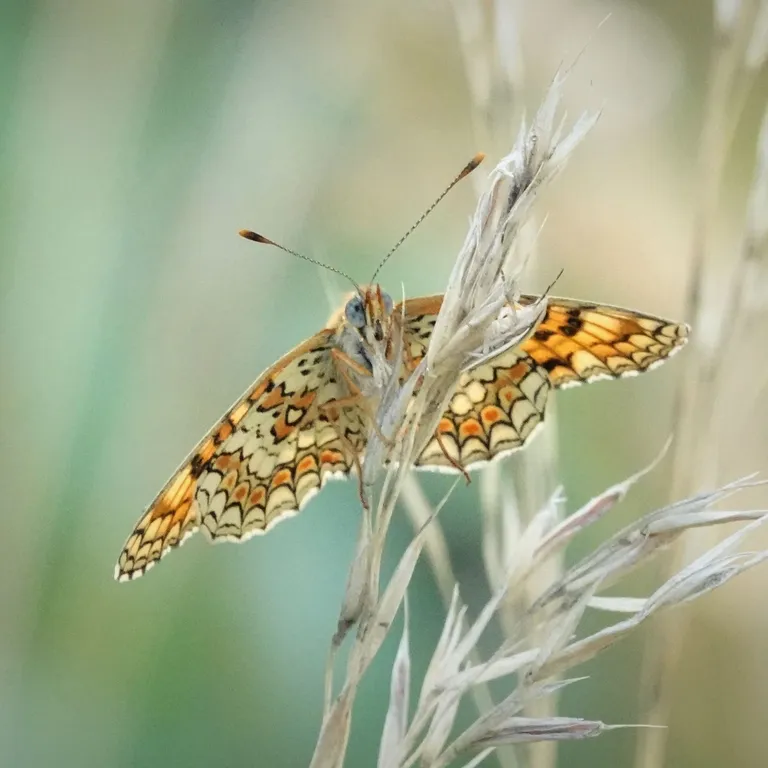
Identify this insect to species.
Melitaea phoebe
